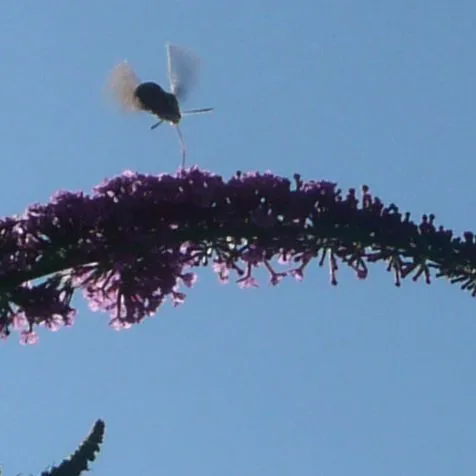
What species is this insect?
Macroglossum stellatarum
